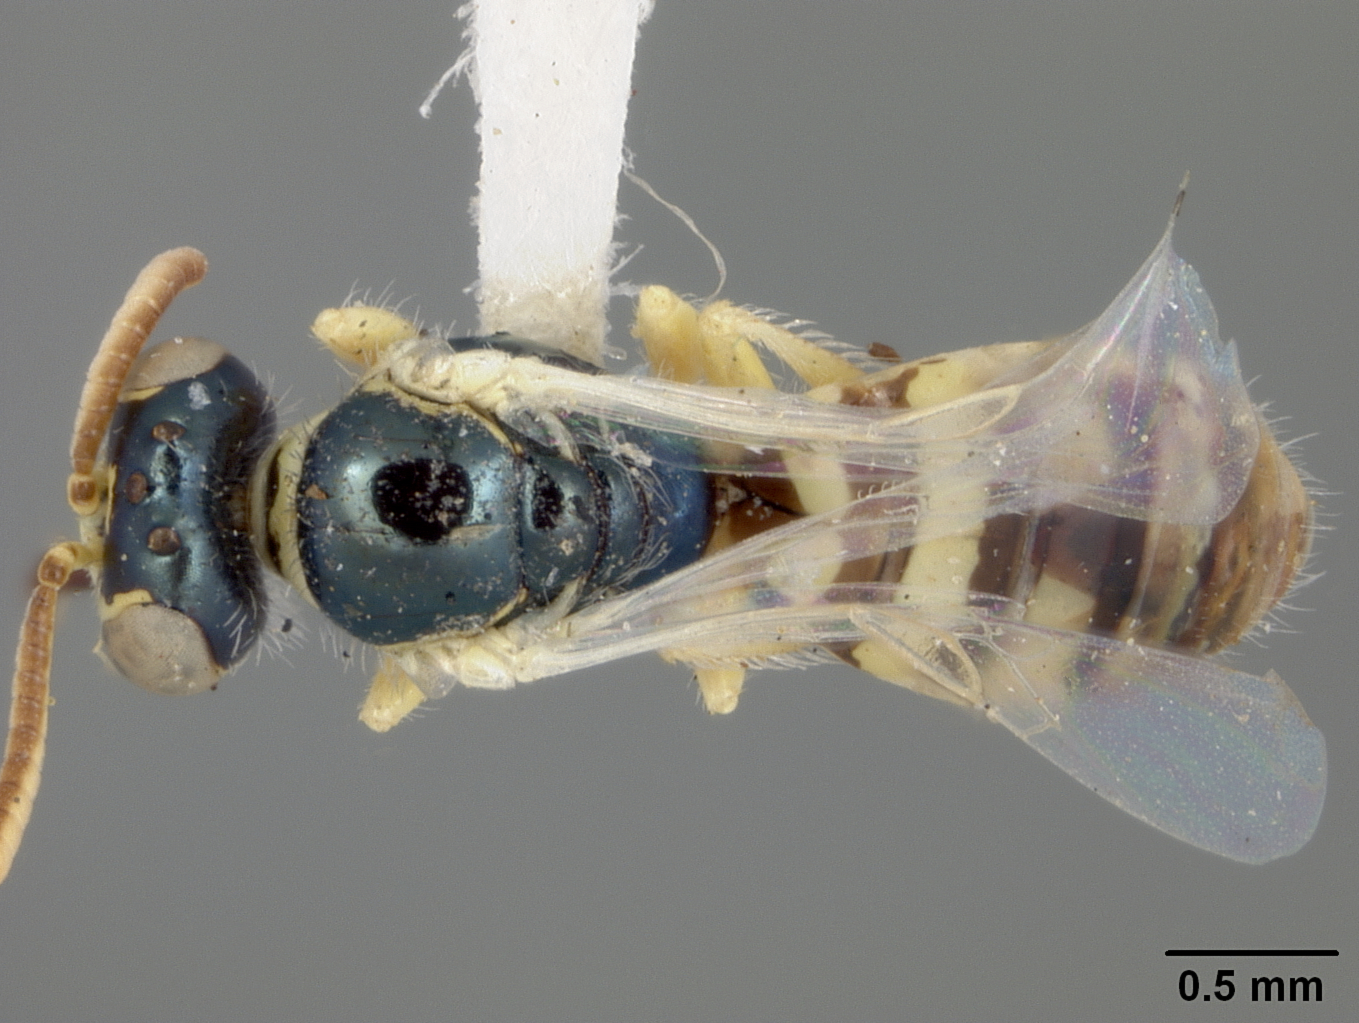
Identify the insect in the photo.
Perdita pallidipes
